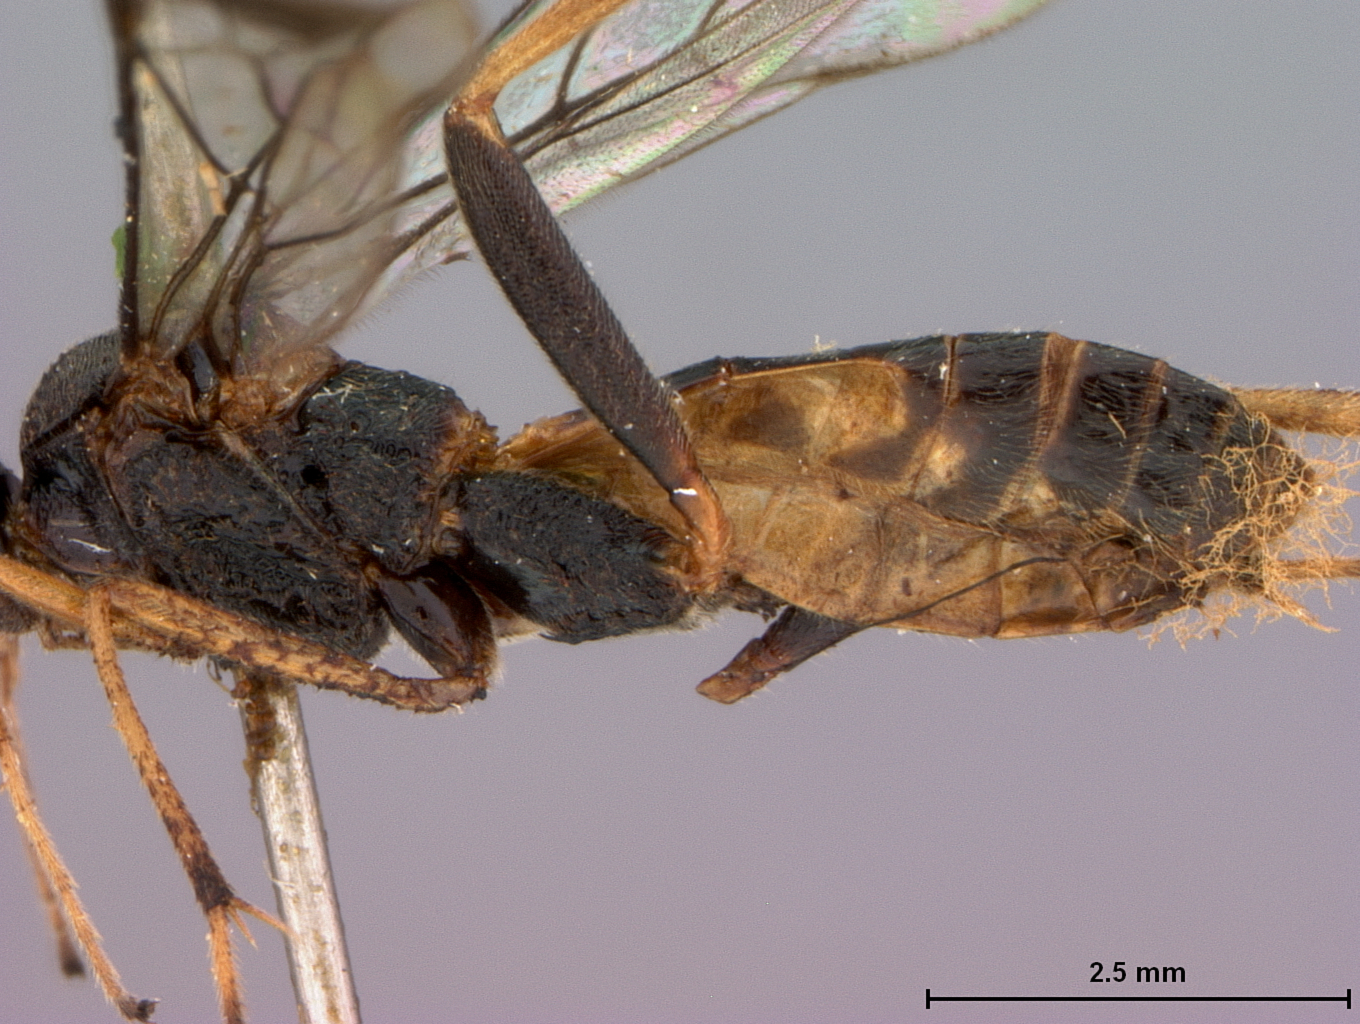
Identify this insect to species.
Stantonia carinata
